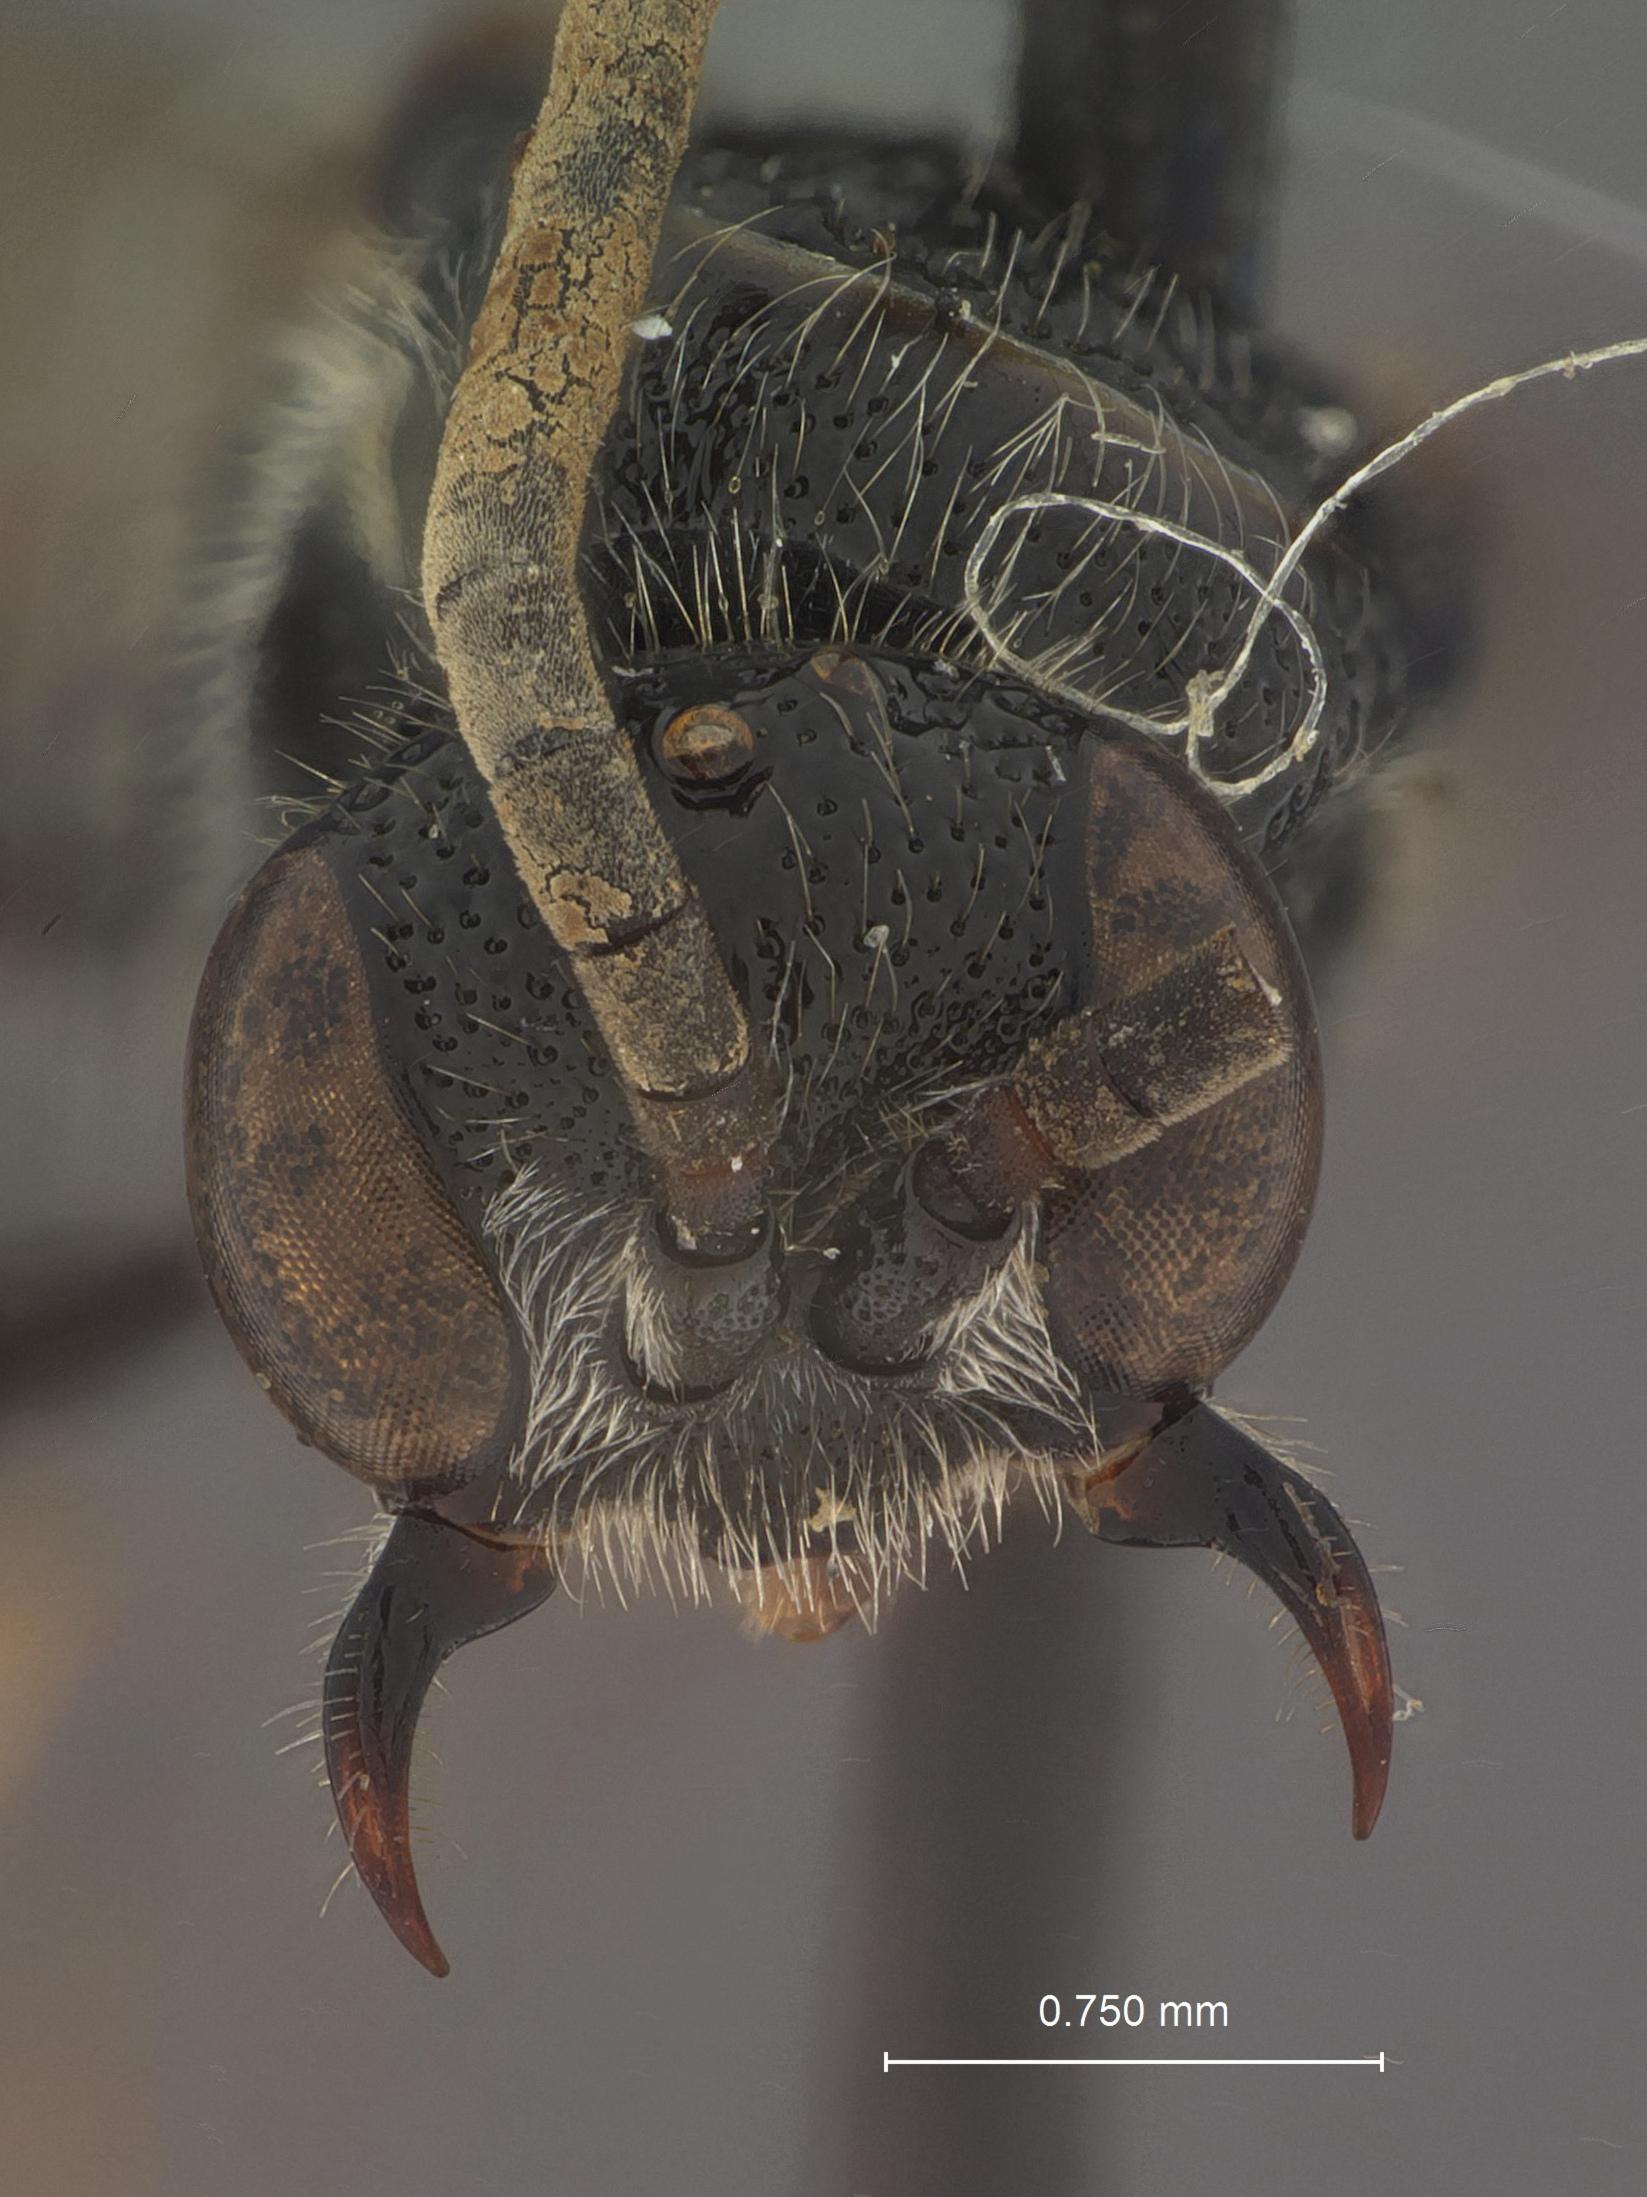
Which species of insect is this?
Krombeinia nitida
